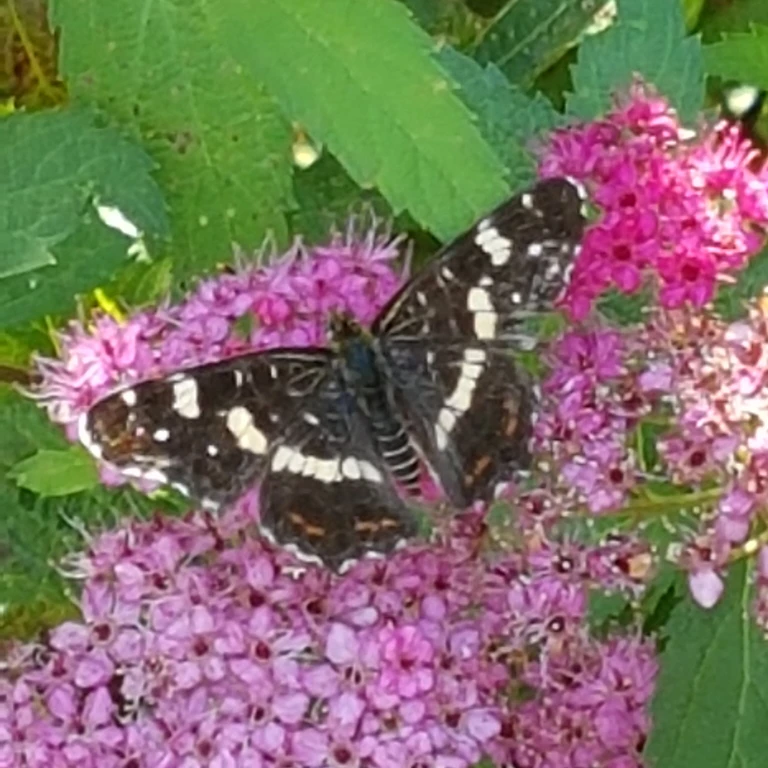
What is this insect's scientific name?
Araschnia levana
